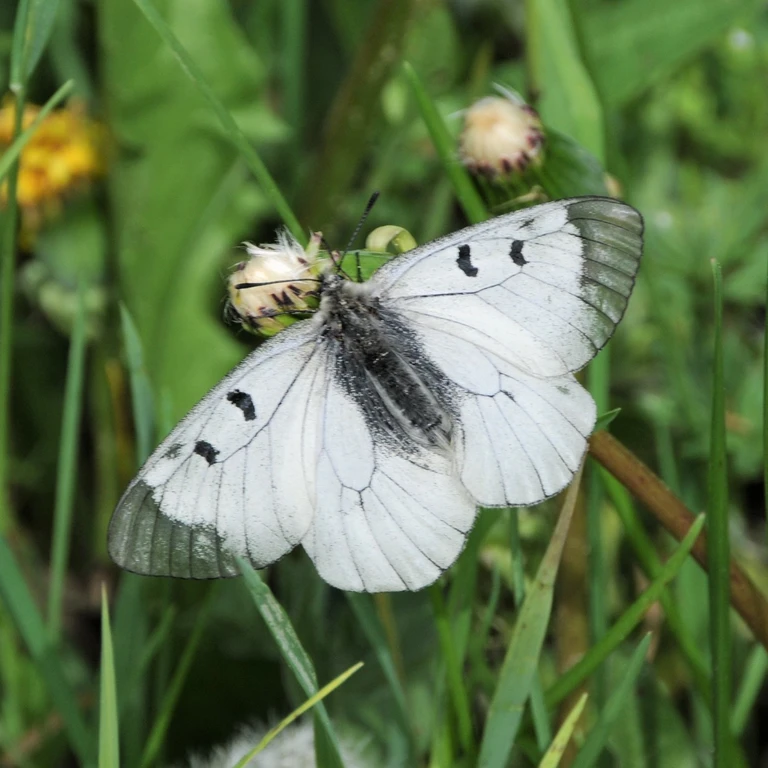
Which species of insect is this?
Parnassius mnemosyne
